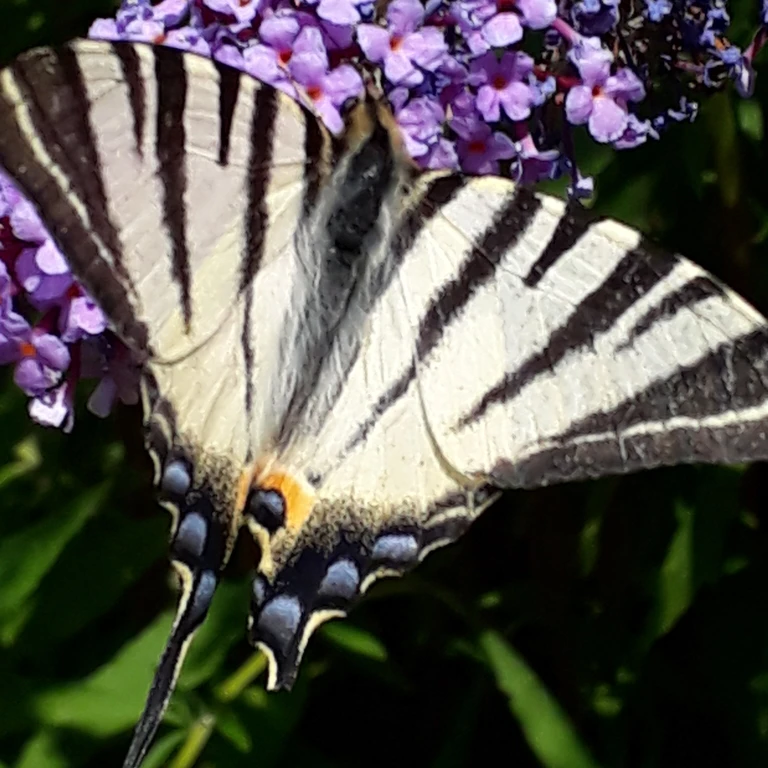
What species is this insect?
Iphiclides podalirius
